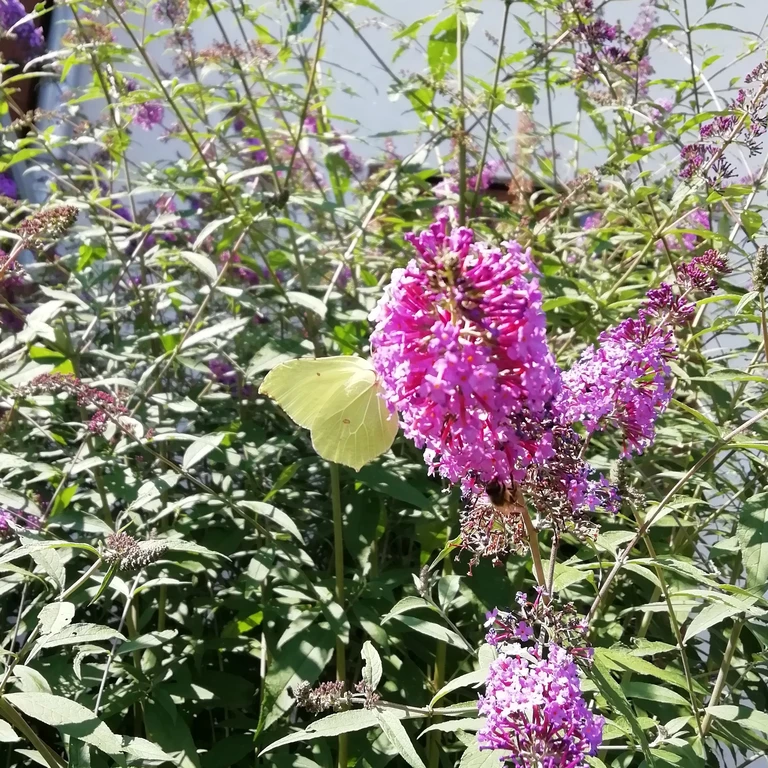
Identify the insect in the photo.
Gonepteryx rhamni
